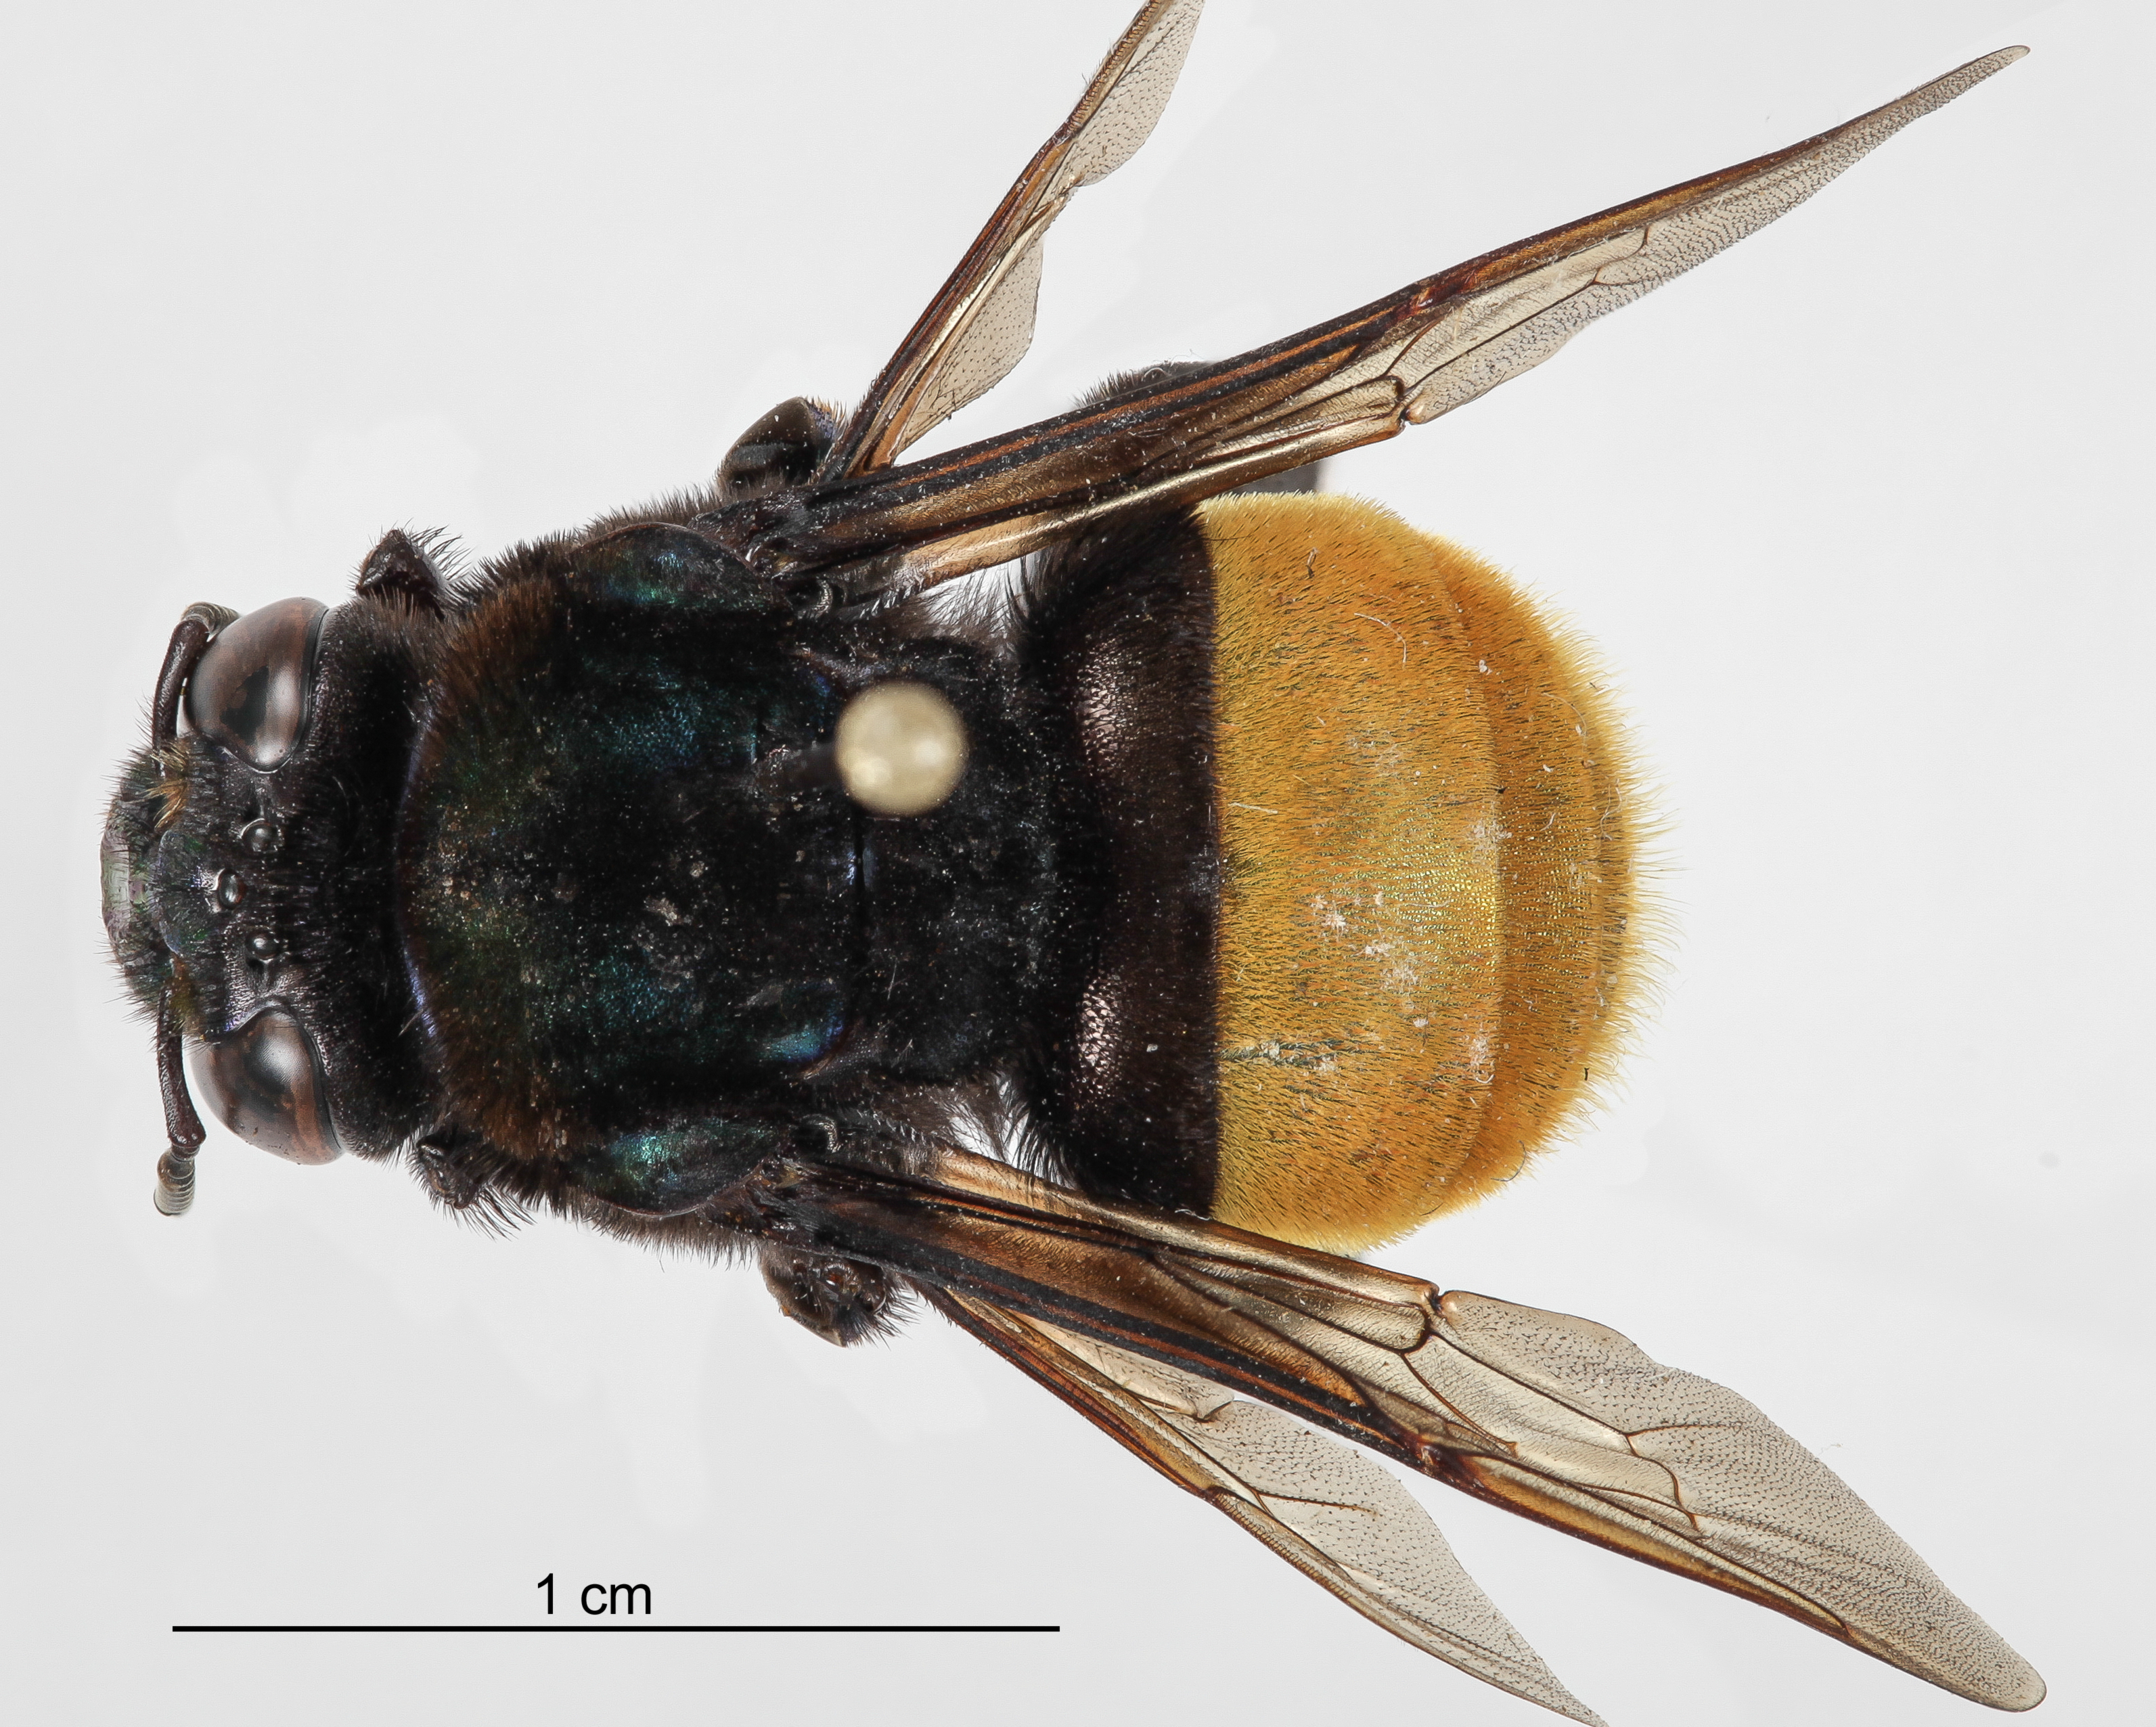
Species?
Eufriesea surinamensis
